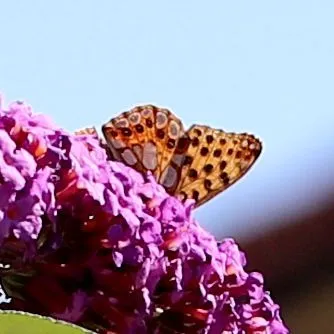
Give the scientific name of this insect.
Issoria lathonia
